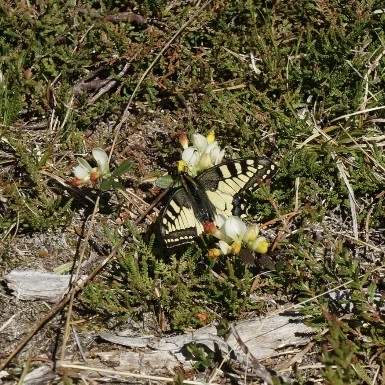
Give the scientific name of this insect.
Papilio machaon
